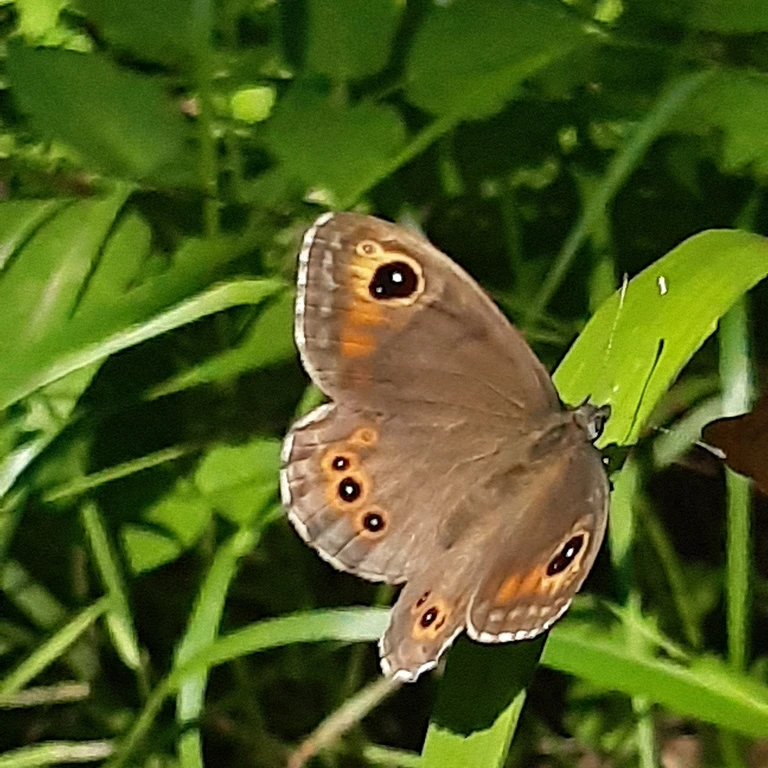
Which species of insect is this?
Lasiommata maera (also Pararge maera)
